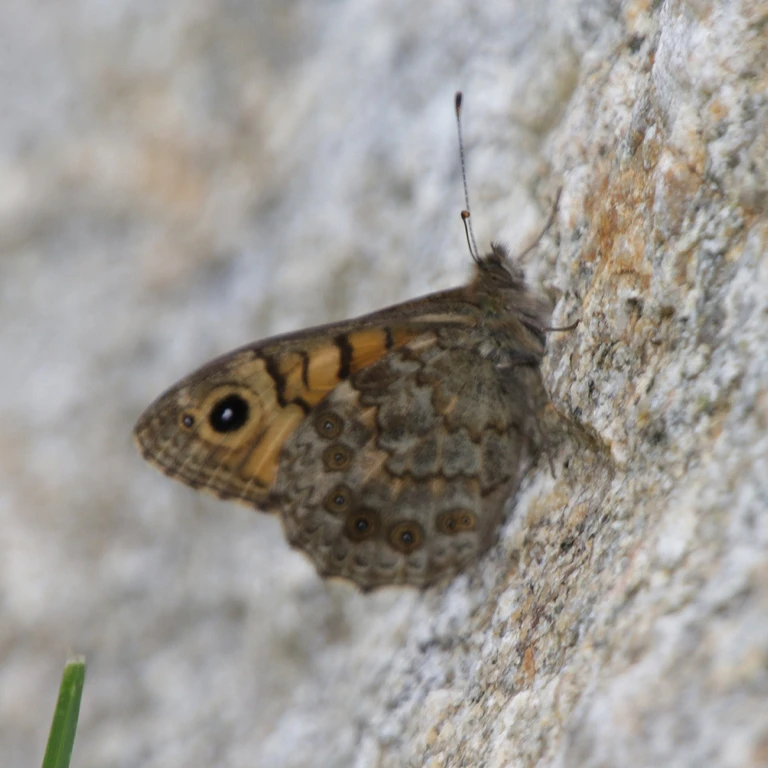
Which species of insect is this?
Lasiommata megera (also Pararge megera)
